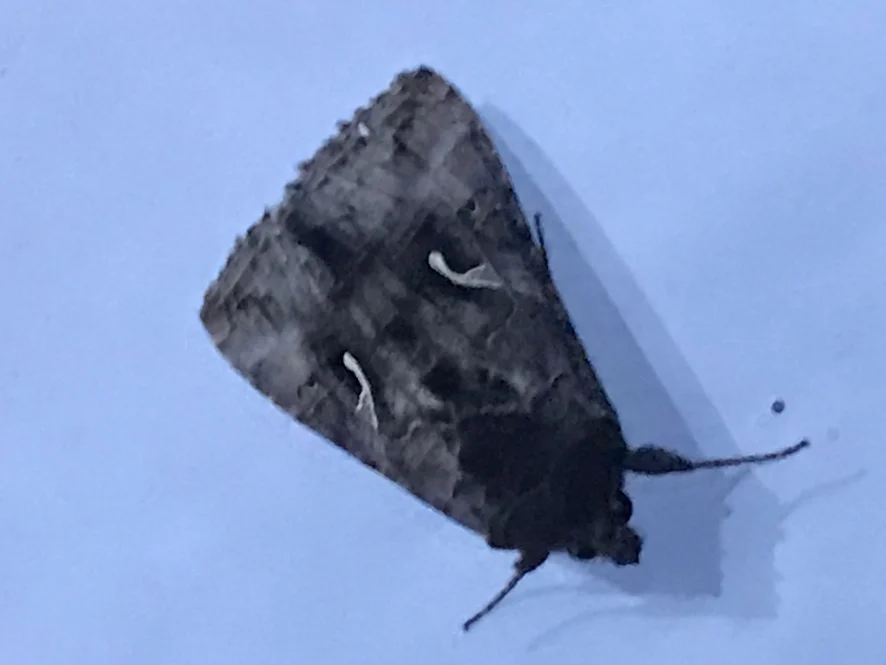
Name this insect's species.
Autographa gamma
